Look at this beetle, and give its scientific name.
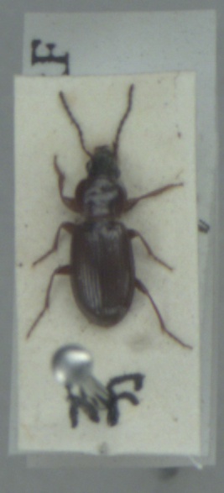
Pterostichus strenuus
